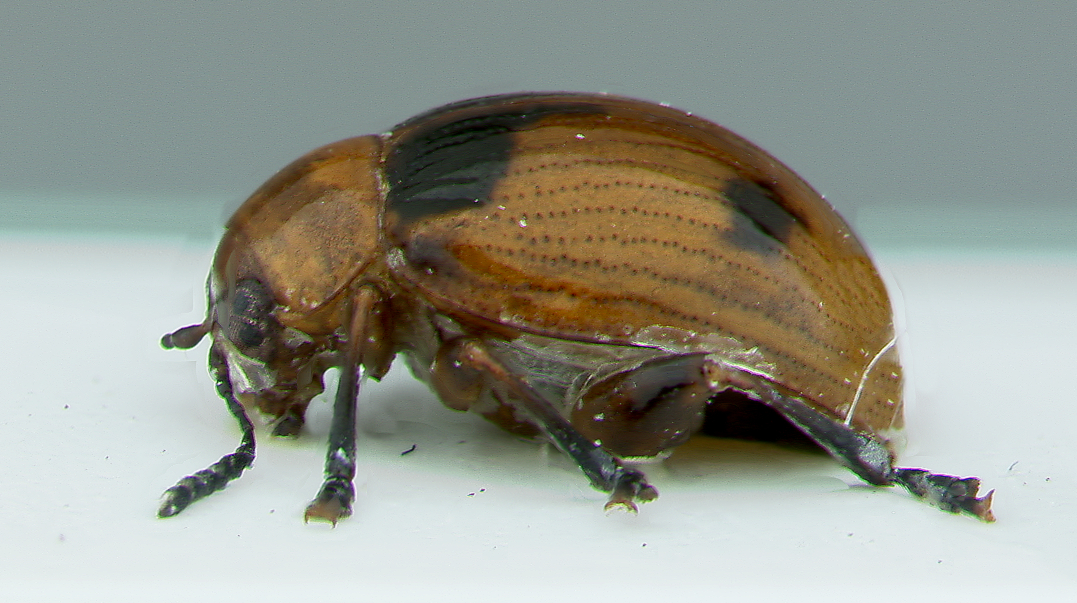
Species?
Phaelota kottigehara
